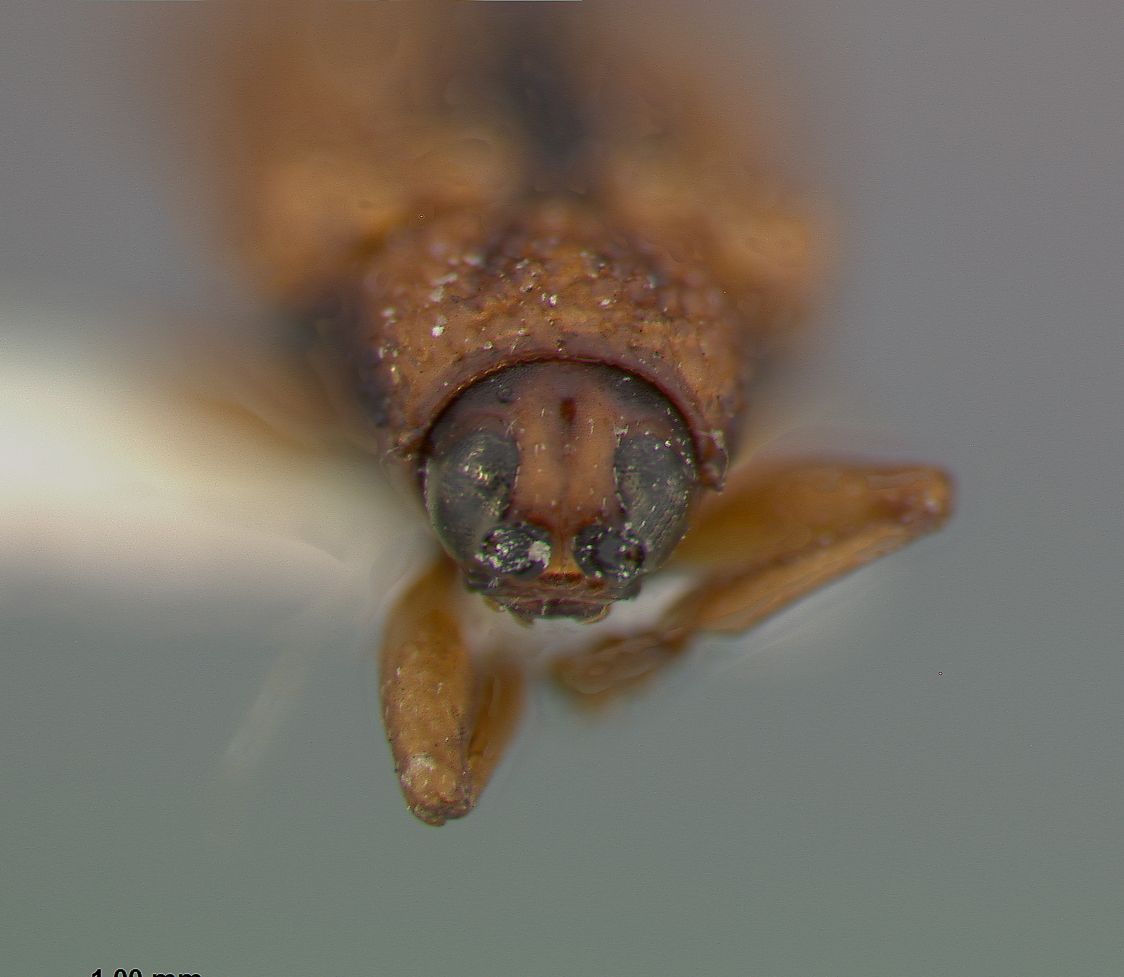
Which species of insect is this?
Anolplitus ancoroides
